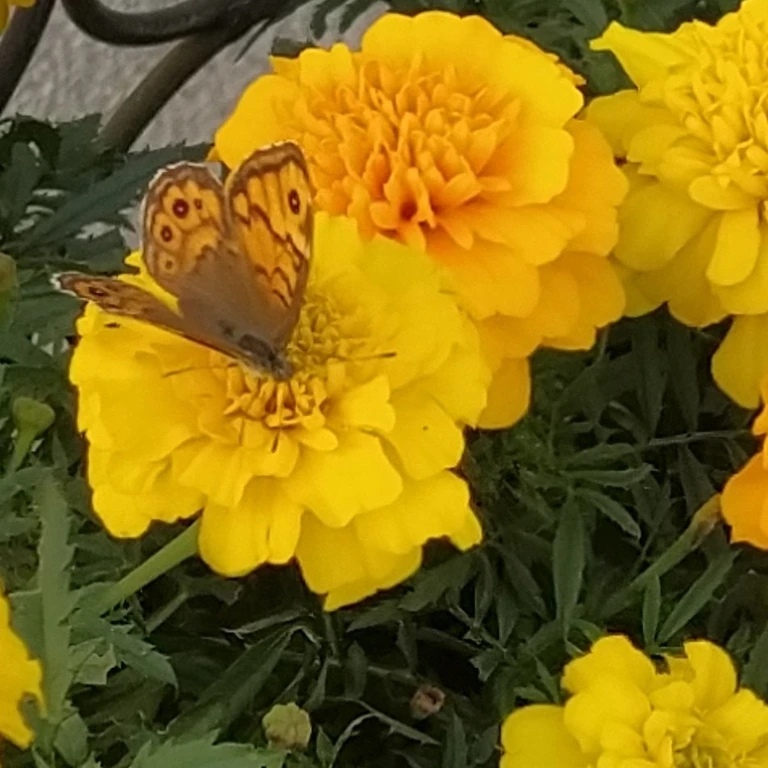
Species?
Lasiommata megera (also Pararge megera)
